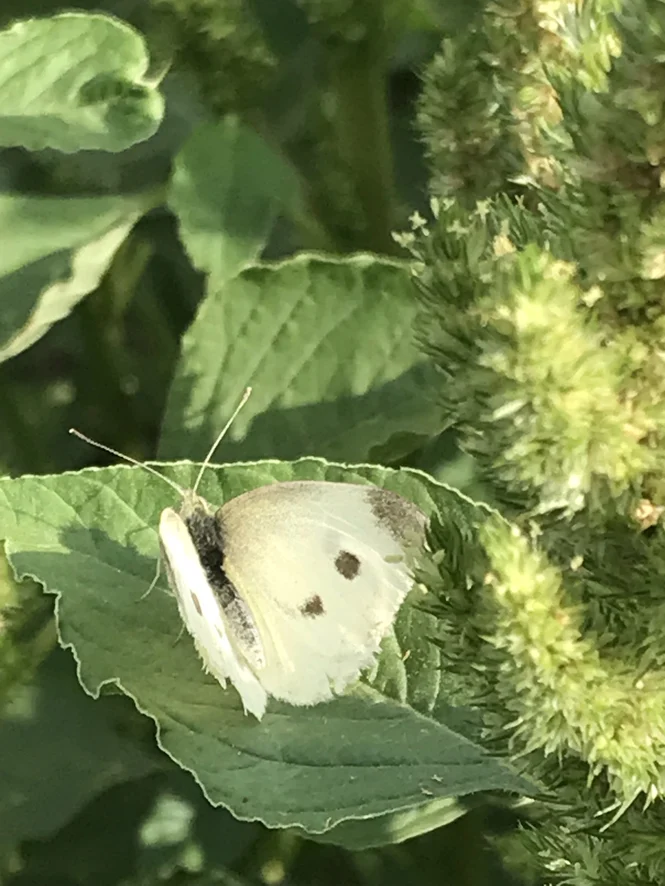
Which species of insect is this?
Pieris rapae
